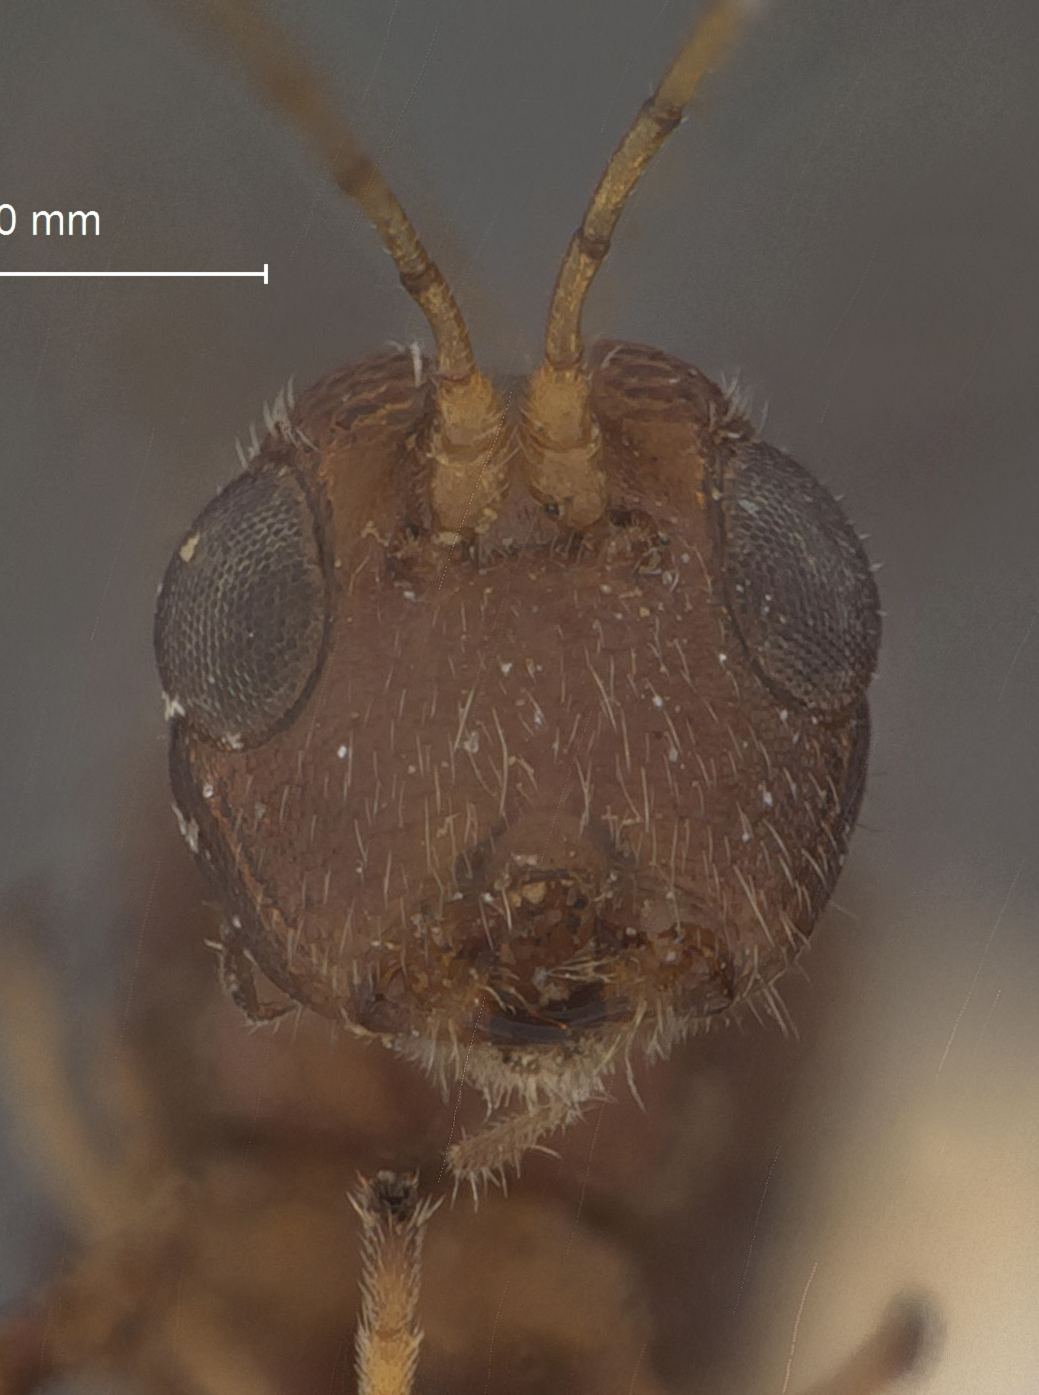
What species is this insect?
Dendrosoter scaber
